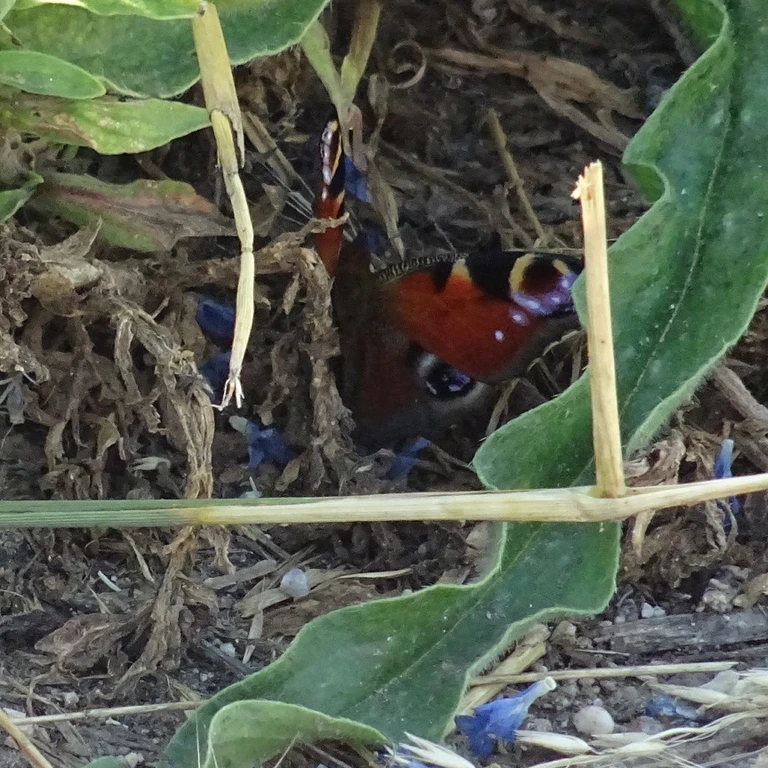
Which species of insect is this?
Aglais io
